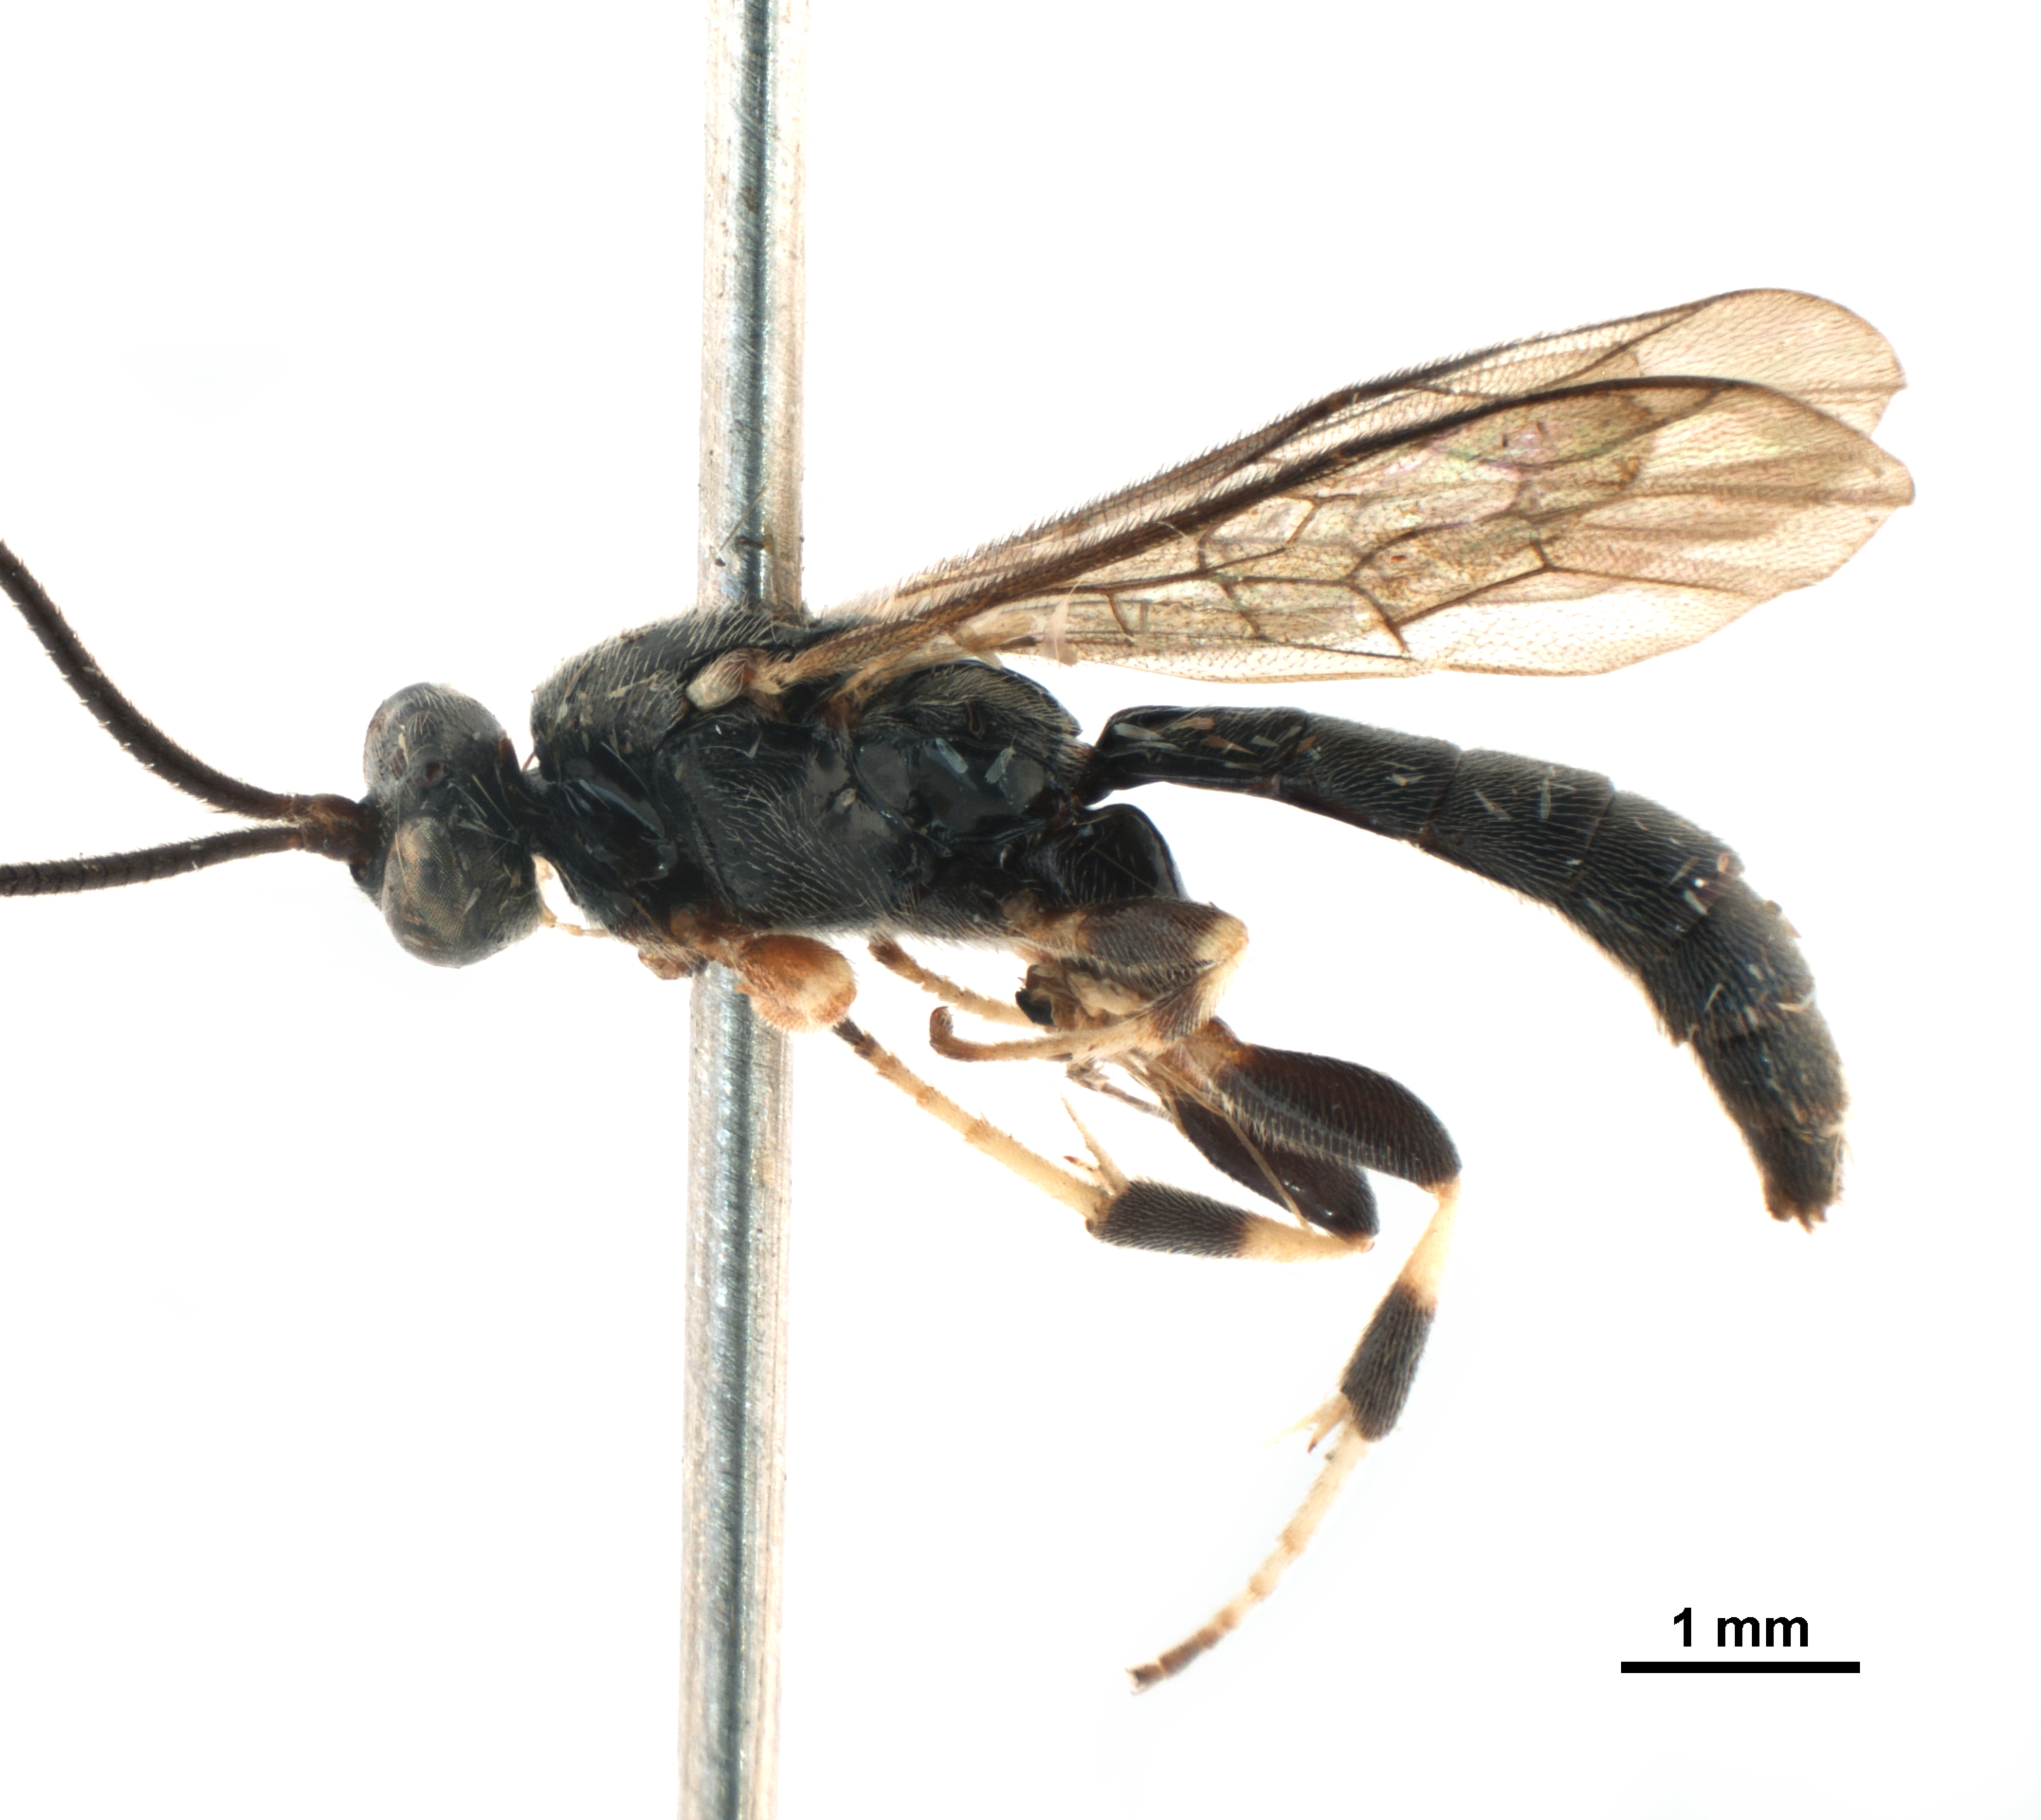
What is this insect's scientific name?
Leurus caeruliventris
